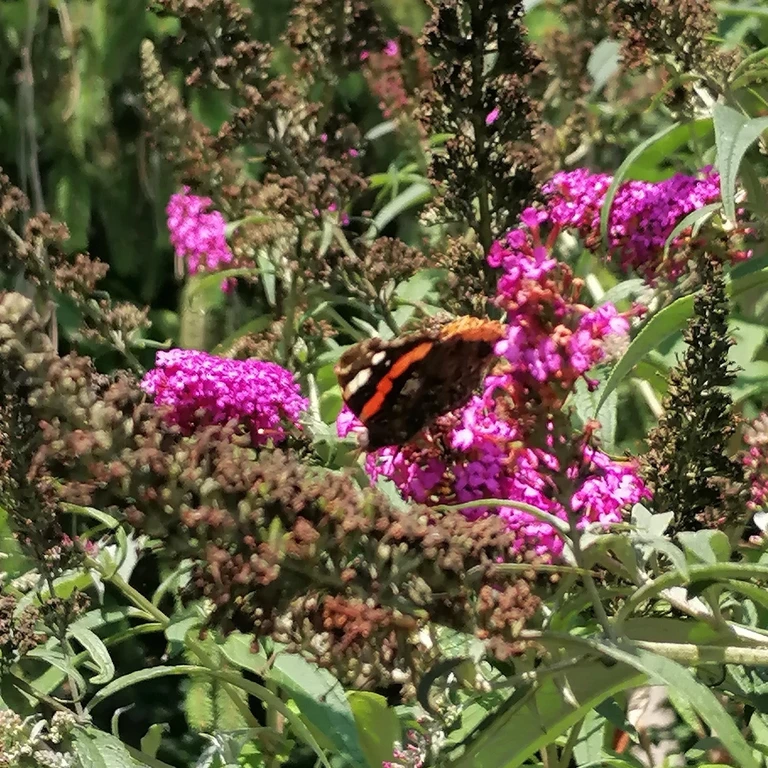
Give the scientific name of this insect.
Vanessa atalanta
